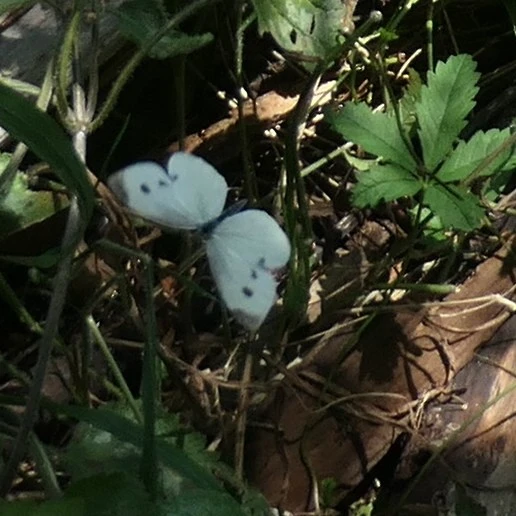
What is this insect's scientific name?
Pieris rapae
